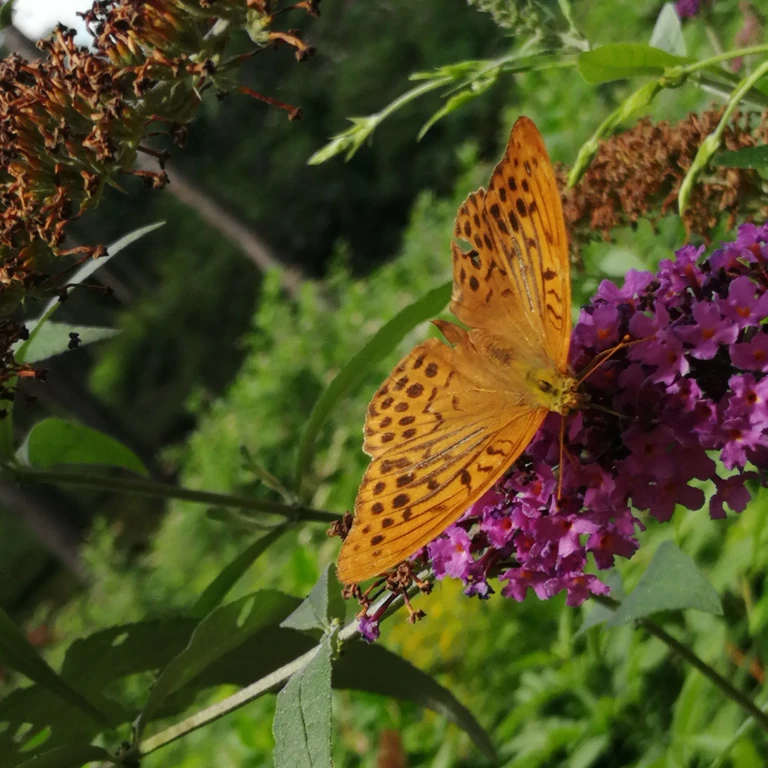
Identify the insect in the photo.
Argynnis paphia
